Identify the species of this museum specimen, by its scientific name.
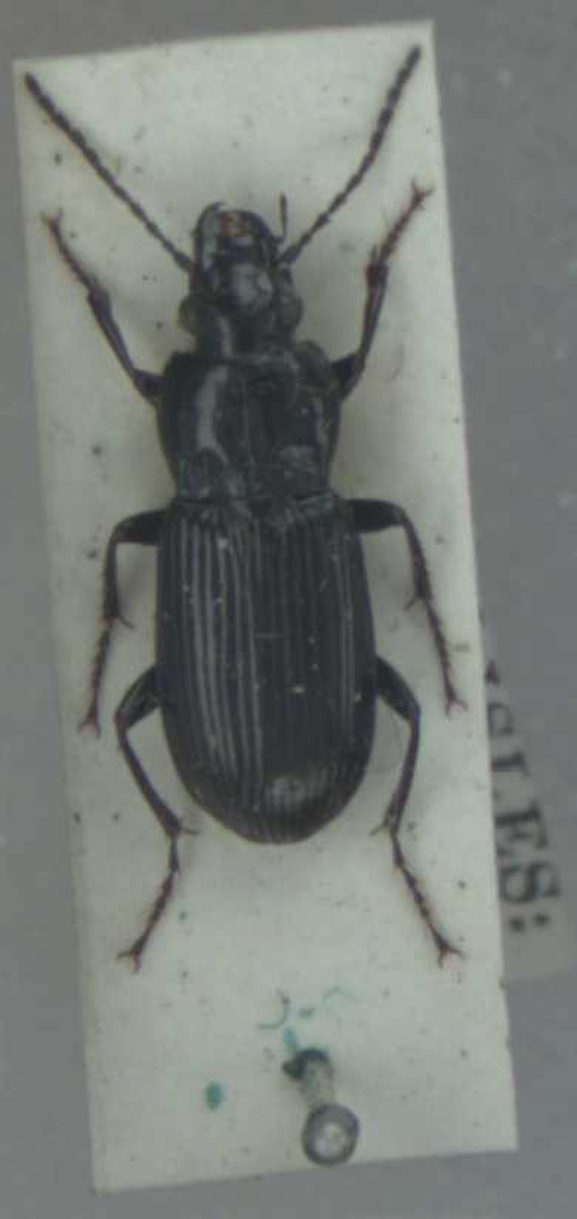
Pterostichus anthracinus
